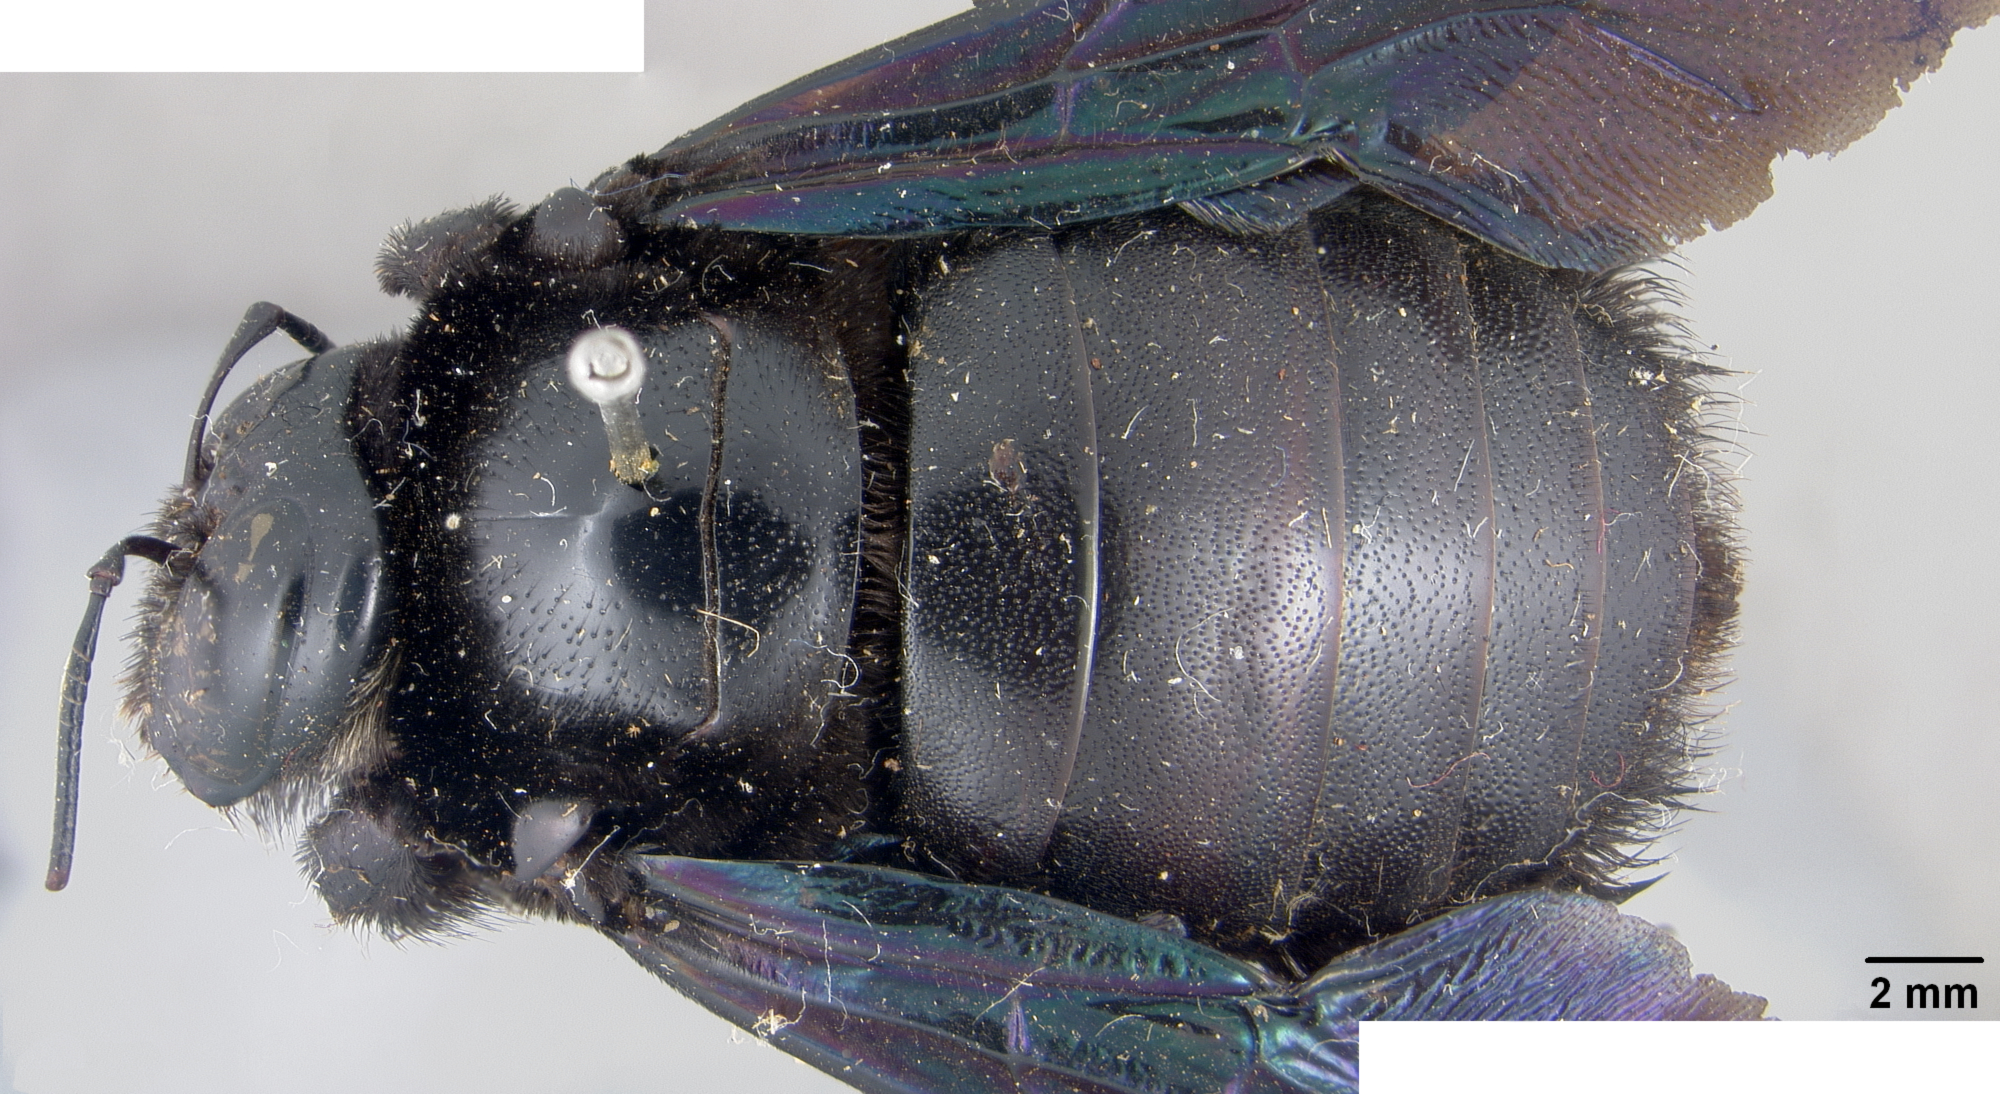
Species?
Mesotrichia latipes
